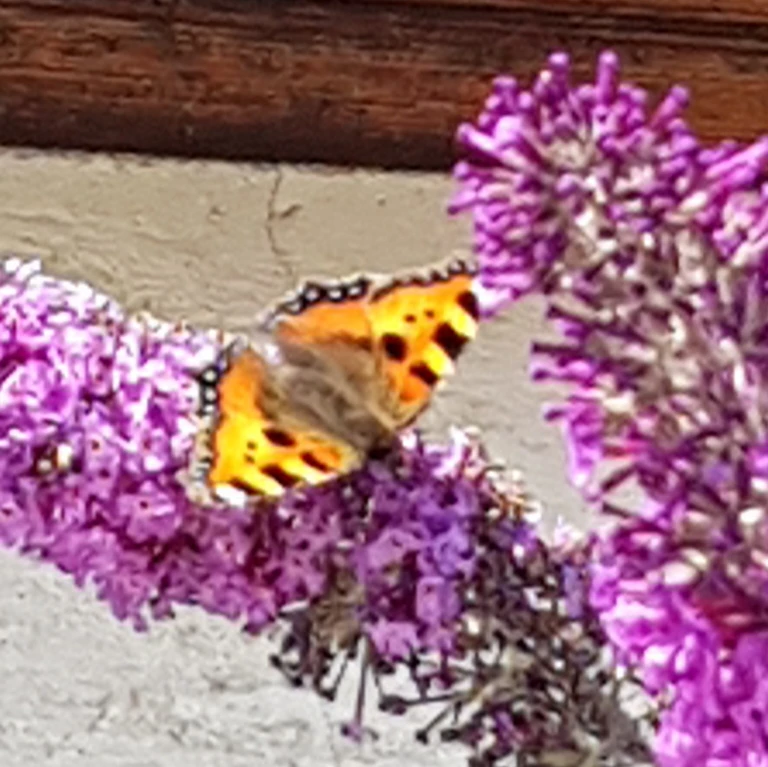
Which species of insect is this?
Aglais urticae
